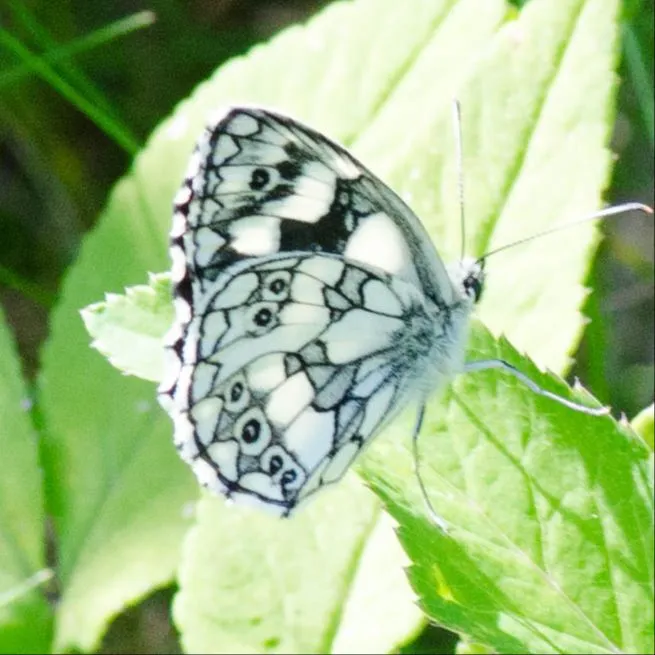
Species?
Melanargia galathea
